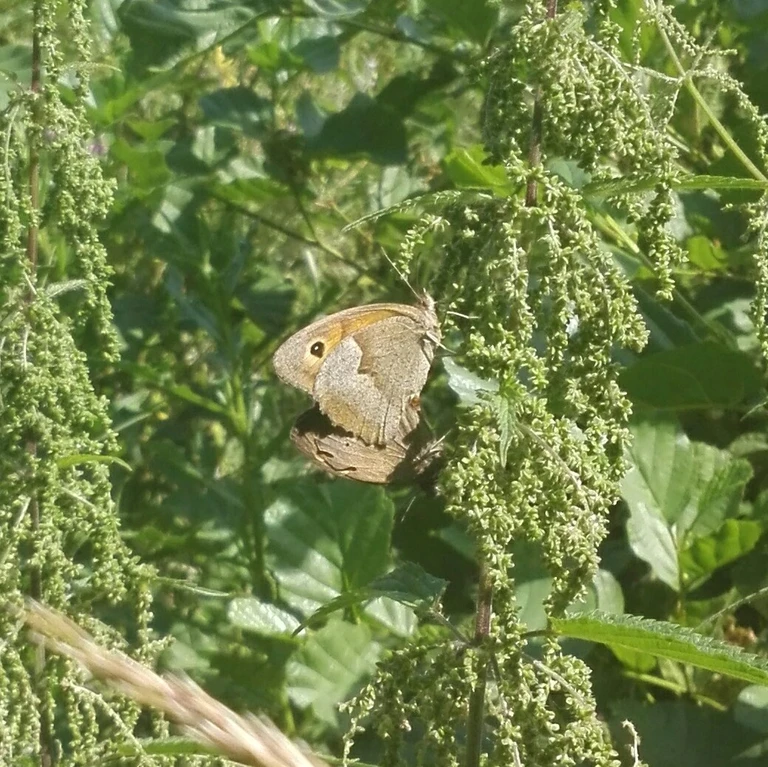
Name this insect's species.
Maniola jurtina
